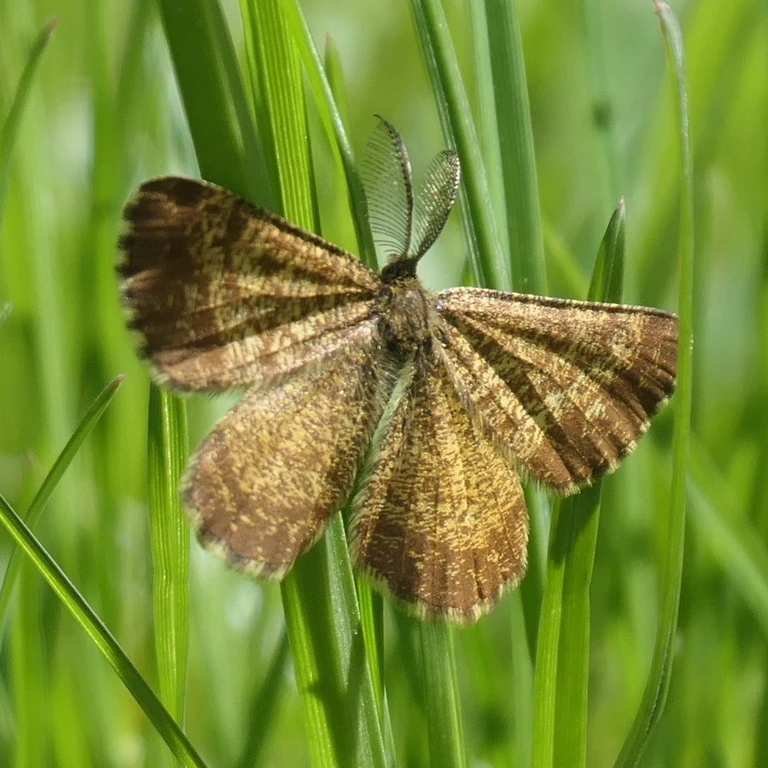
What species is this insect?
Ematurga atomaria
